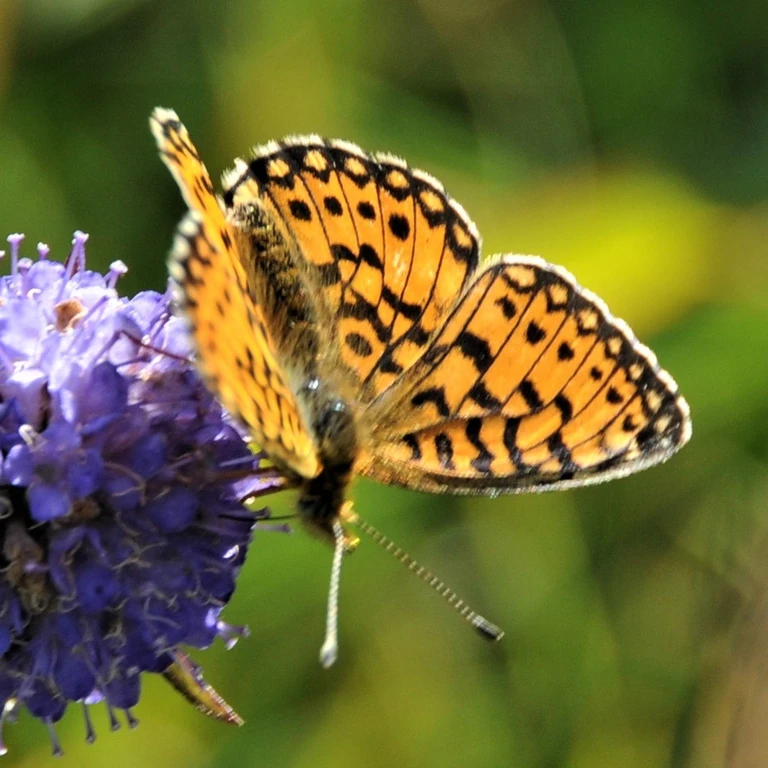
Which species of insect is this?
Boloria selene
